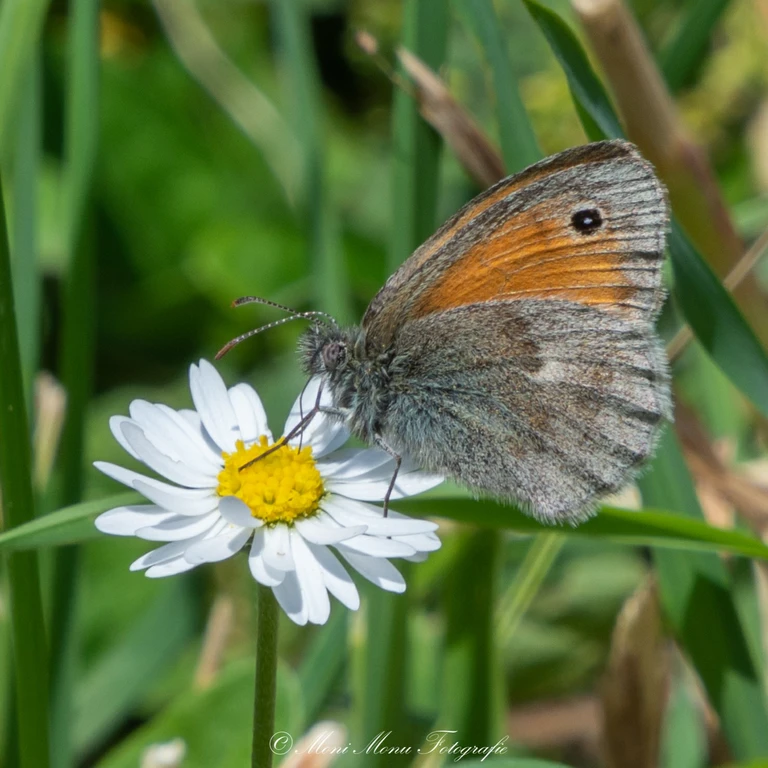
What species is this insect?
Coenonympha pamphilus
